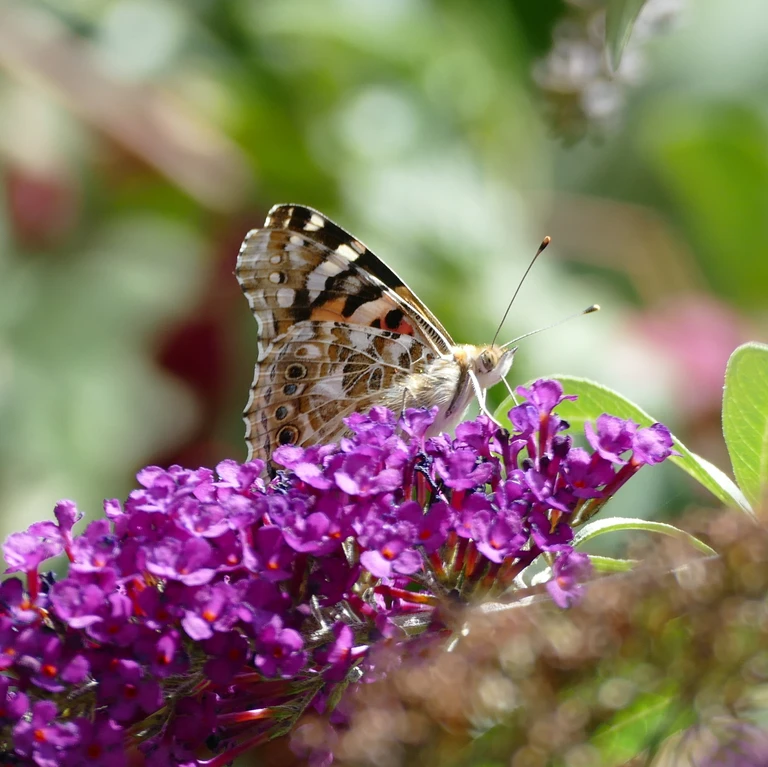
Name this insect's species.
Vanessa cardui
